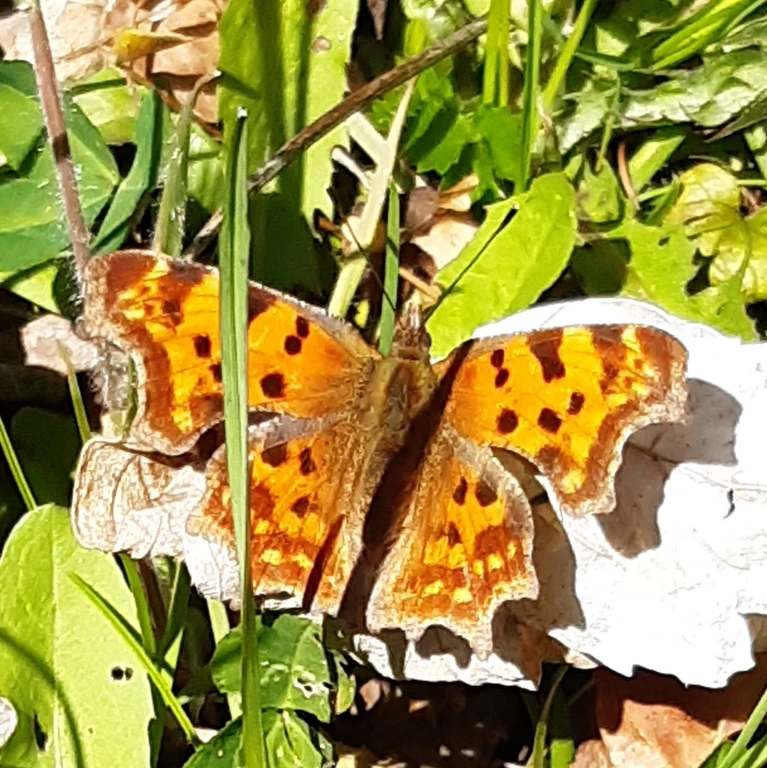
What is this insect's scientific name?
Polygonia c-album
